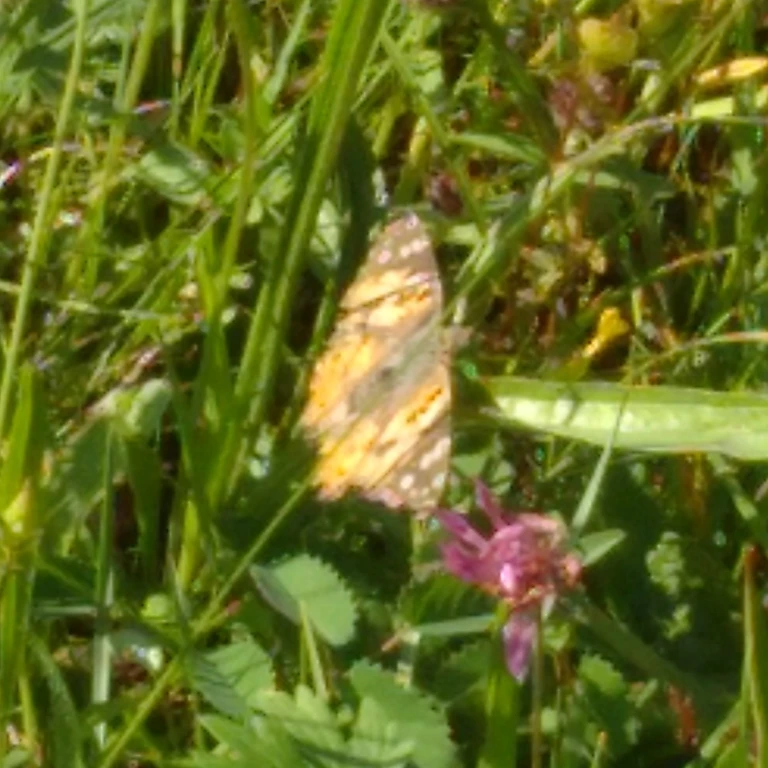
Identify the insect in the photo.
Vanessa cardui
